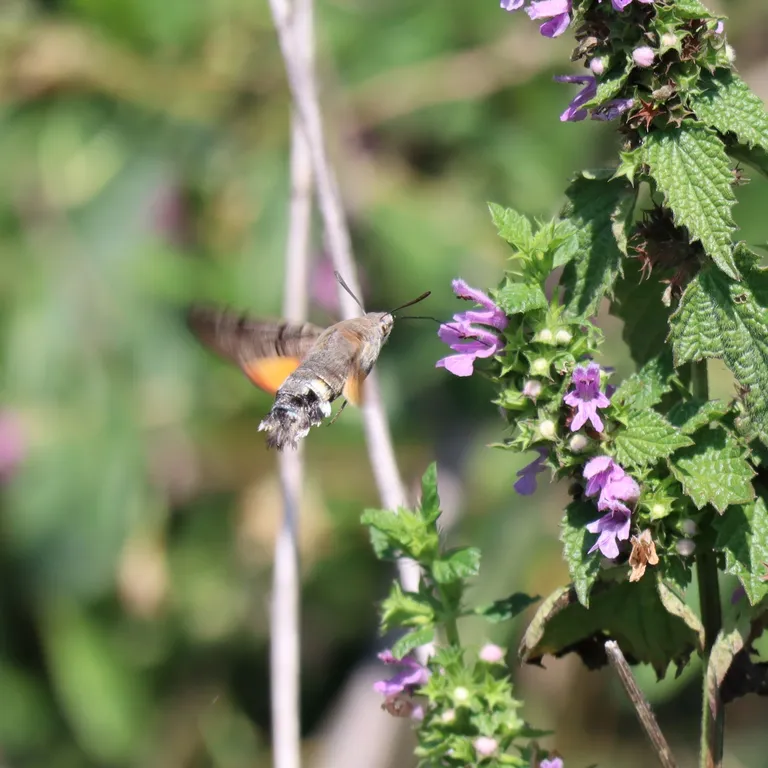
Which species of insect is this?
Macroglossum stellatarum
